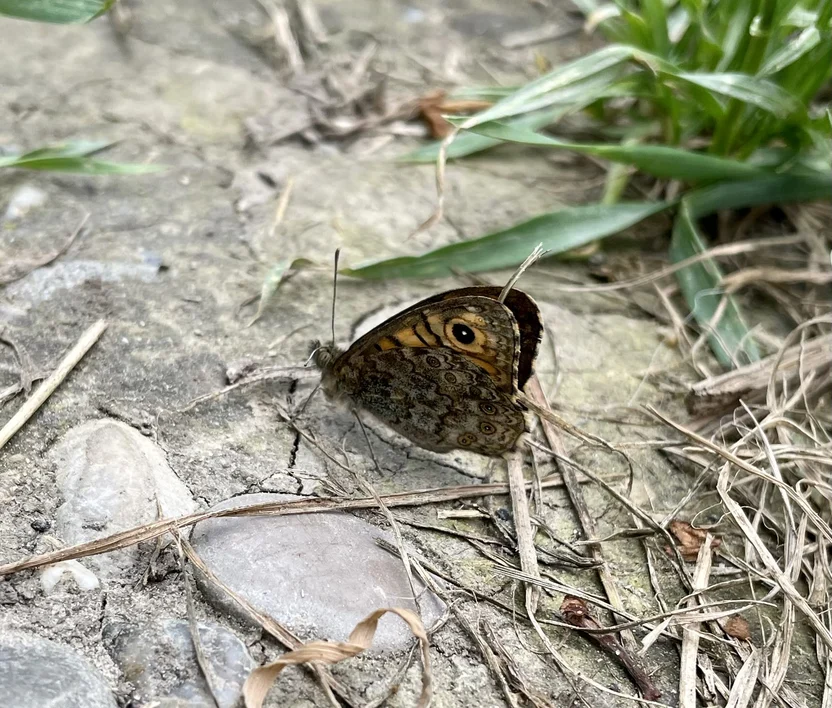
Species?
Lasiommata megera (also Pararge megera)
